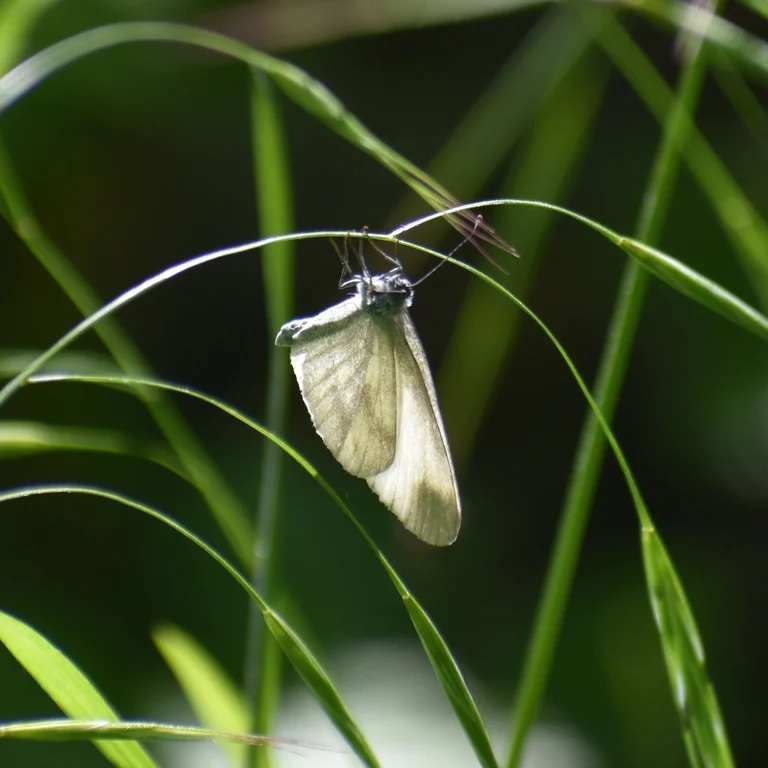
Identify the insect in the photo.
Leptidea sinapis/juvernica
